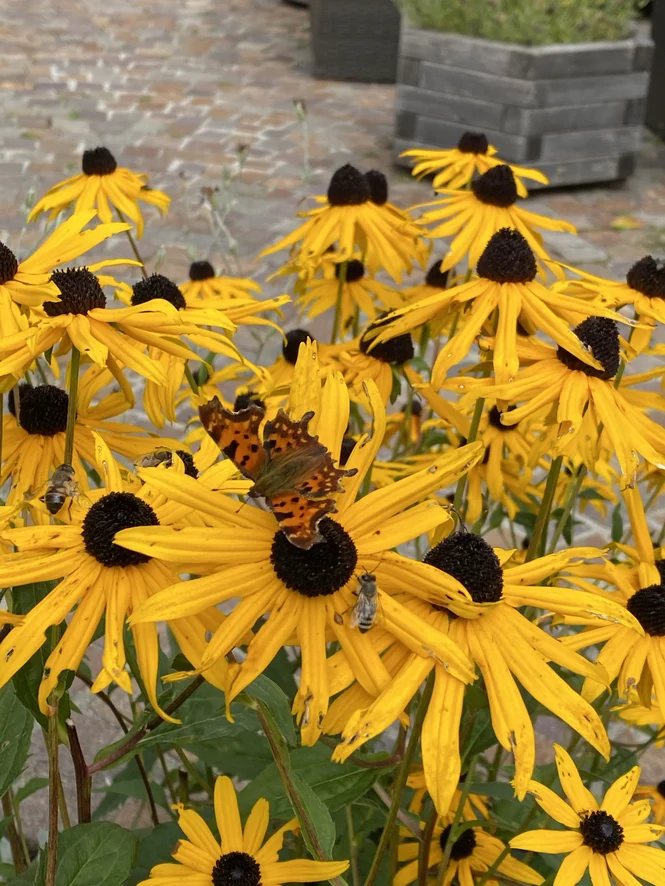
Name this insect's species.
Polygonia c-album
